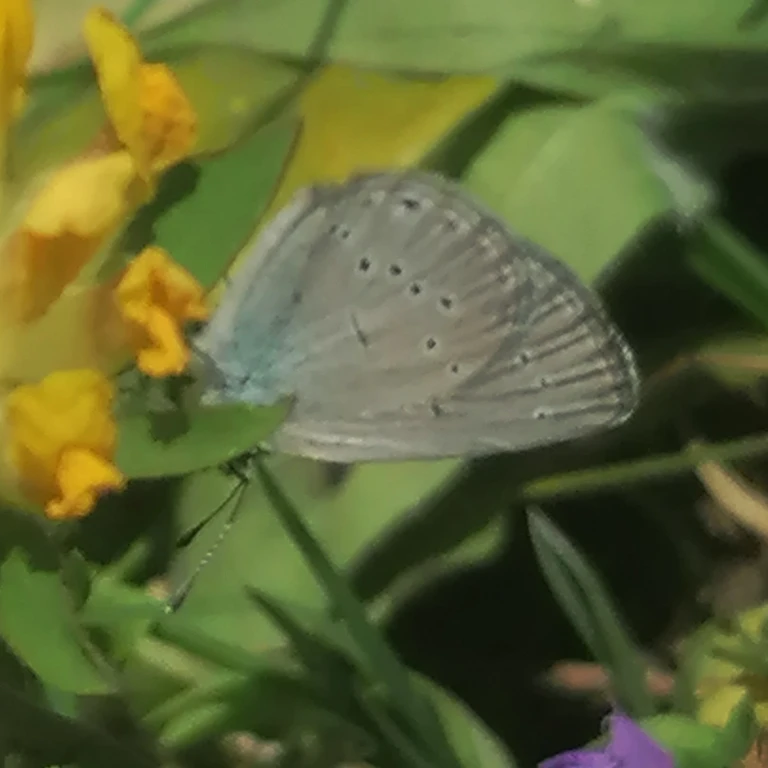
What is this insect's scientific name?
Cupido minimus
